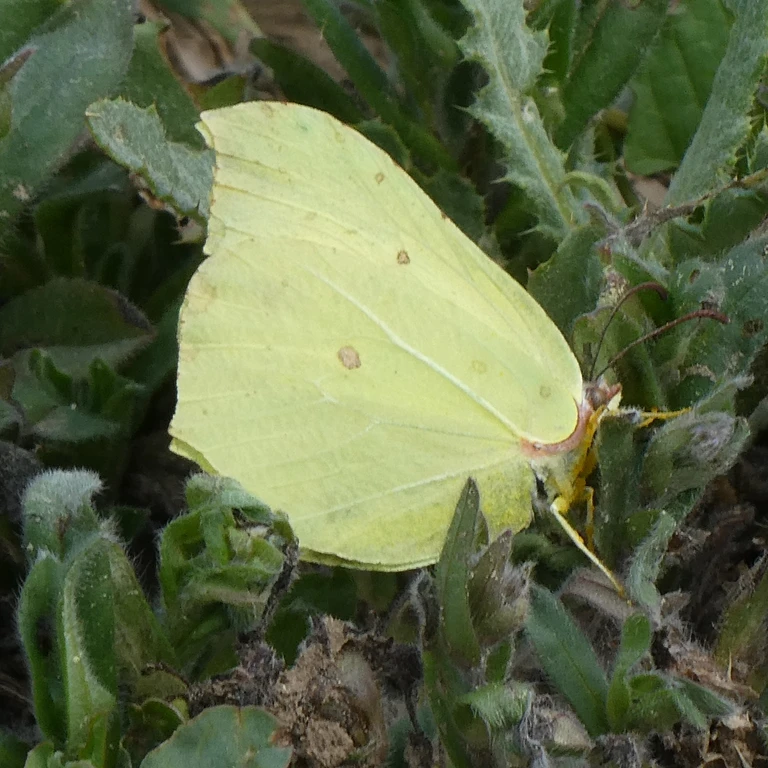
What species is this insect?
Gonepteryx rhamni
